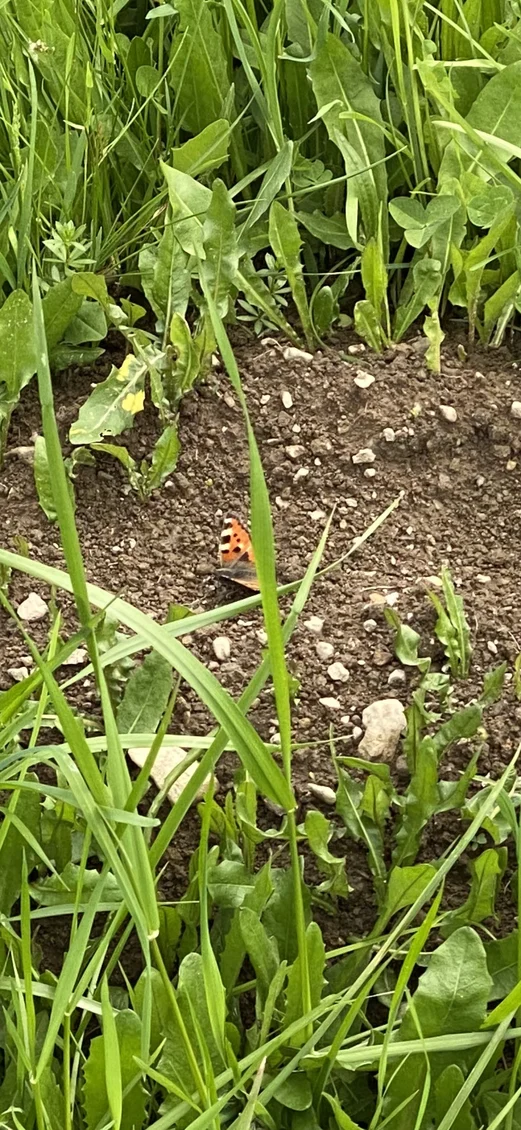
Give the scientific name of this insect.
Aglais urticae
